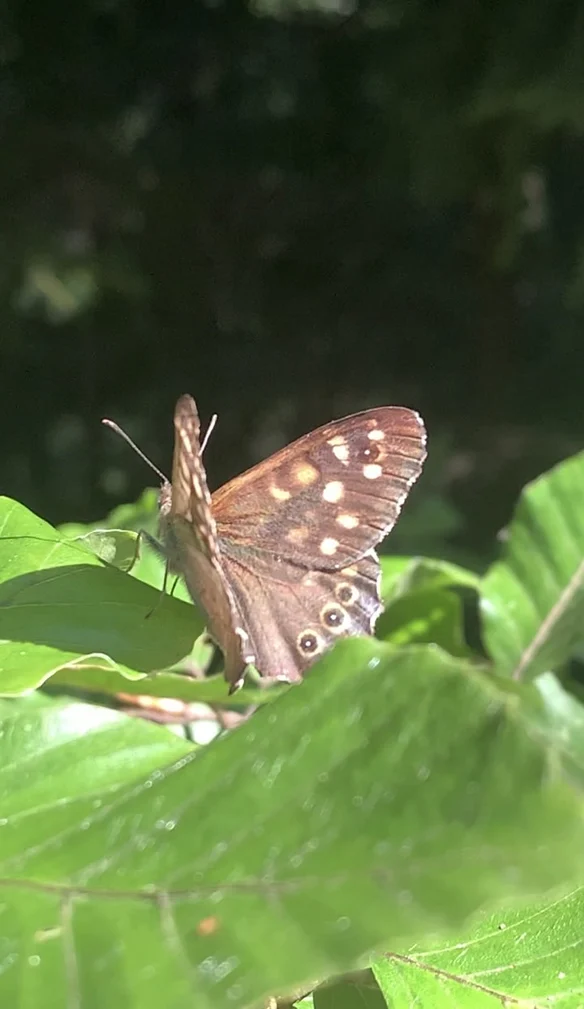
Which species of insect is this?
Pararge aegeria
